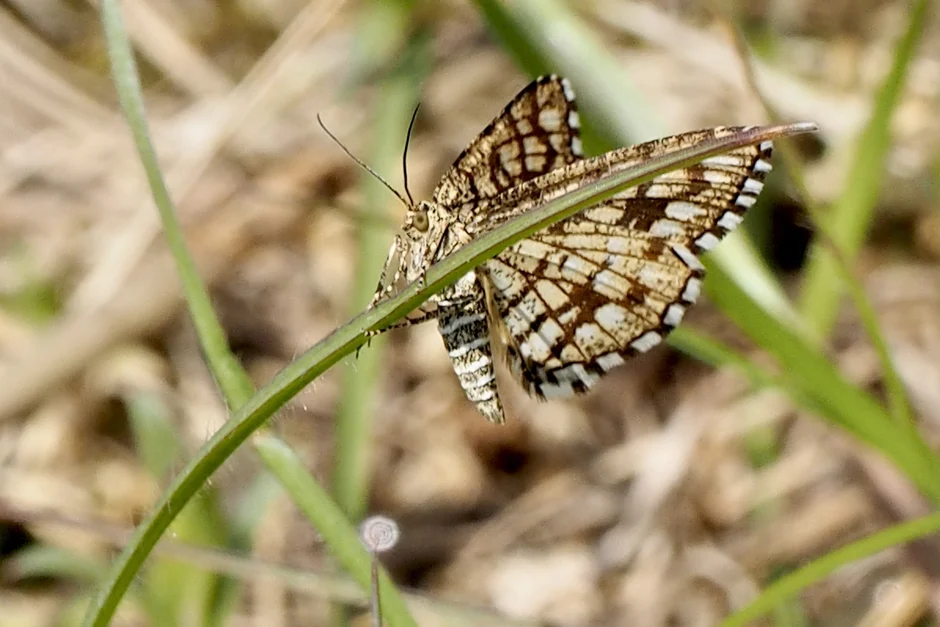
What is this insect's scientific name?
Chiasmia clathrata
